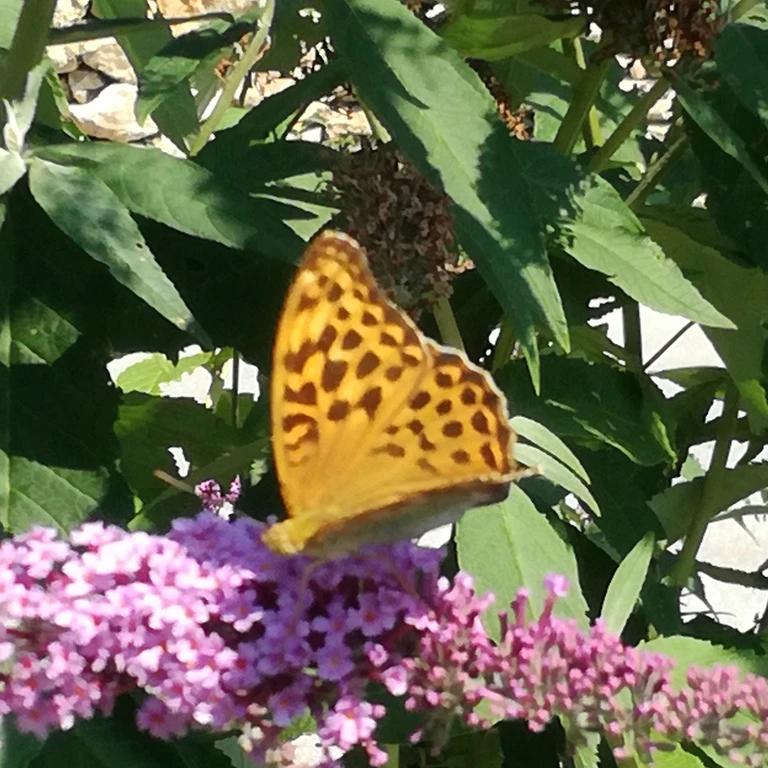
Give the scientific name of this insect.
Argynnis paphia
